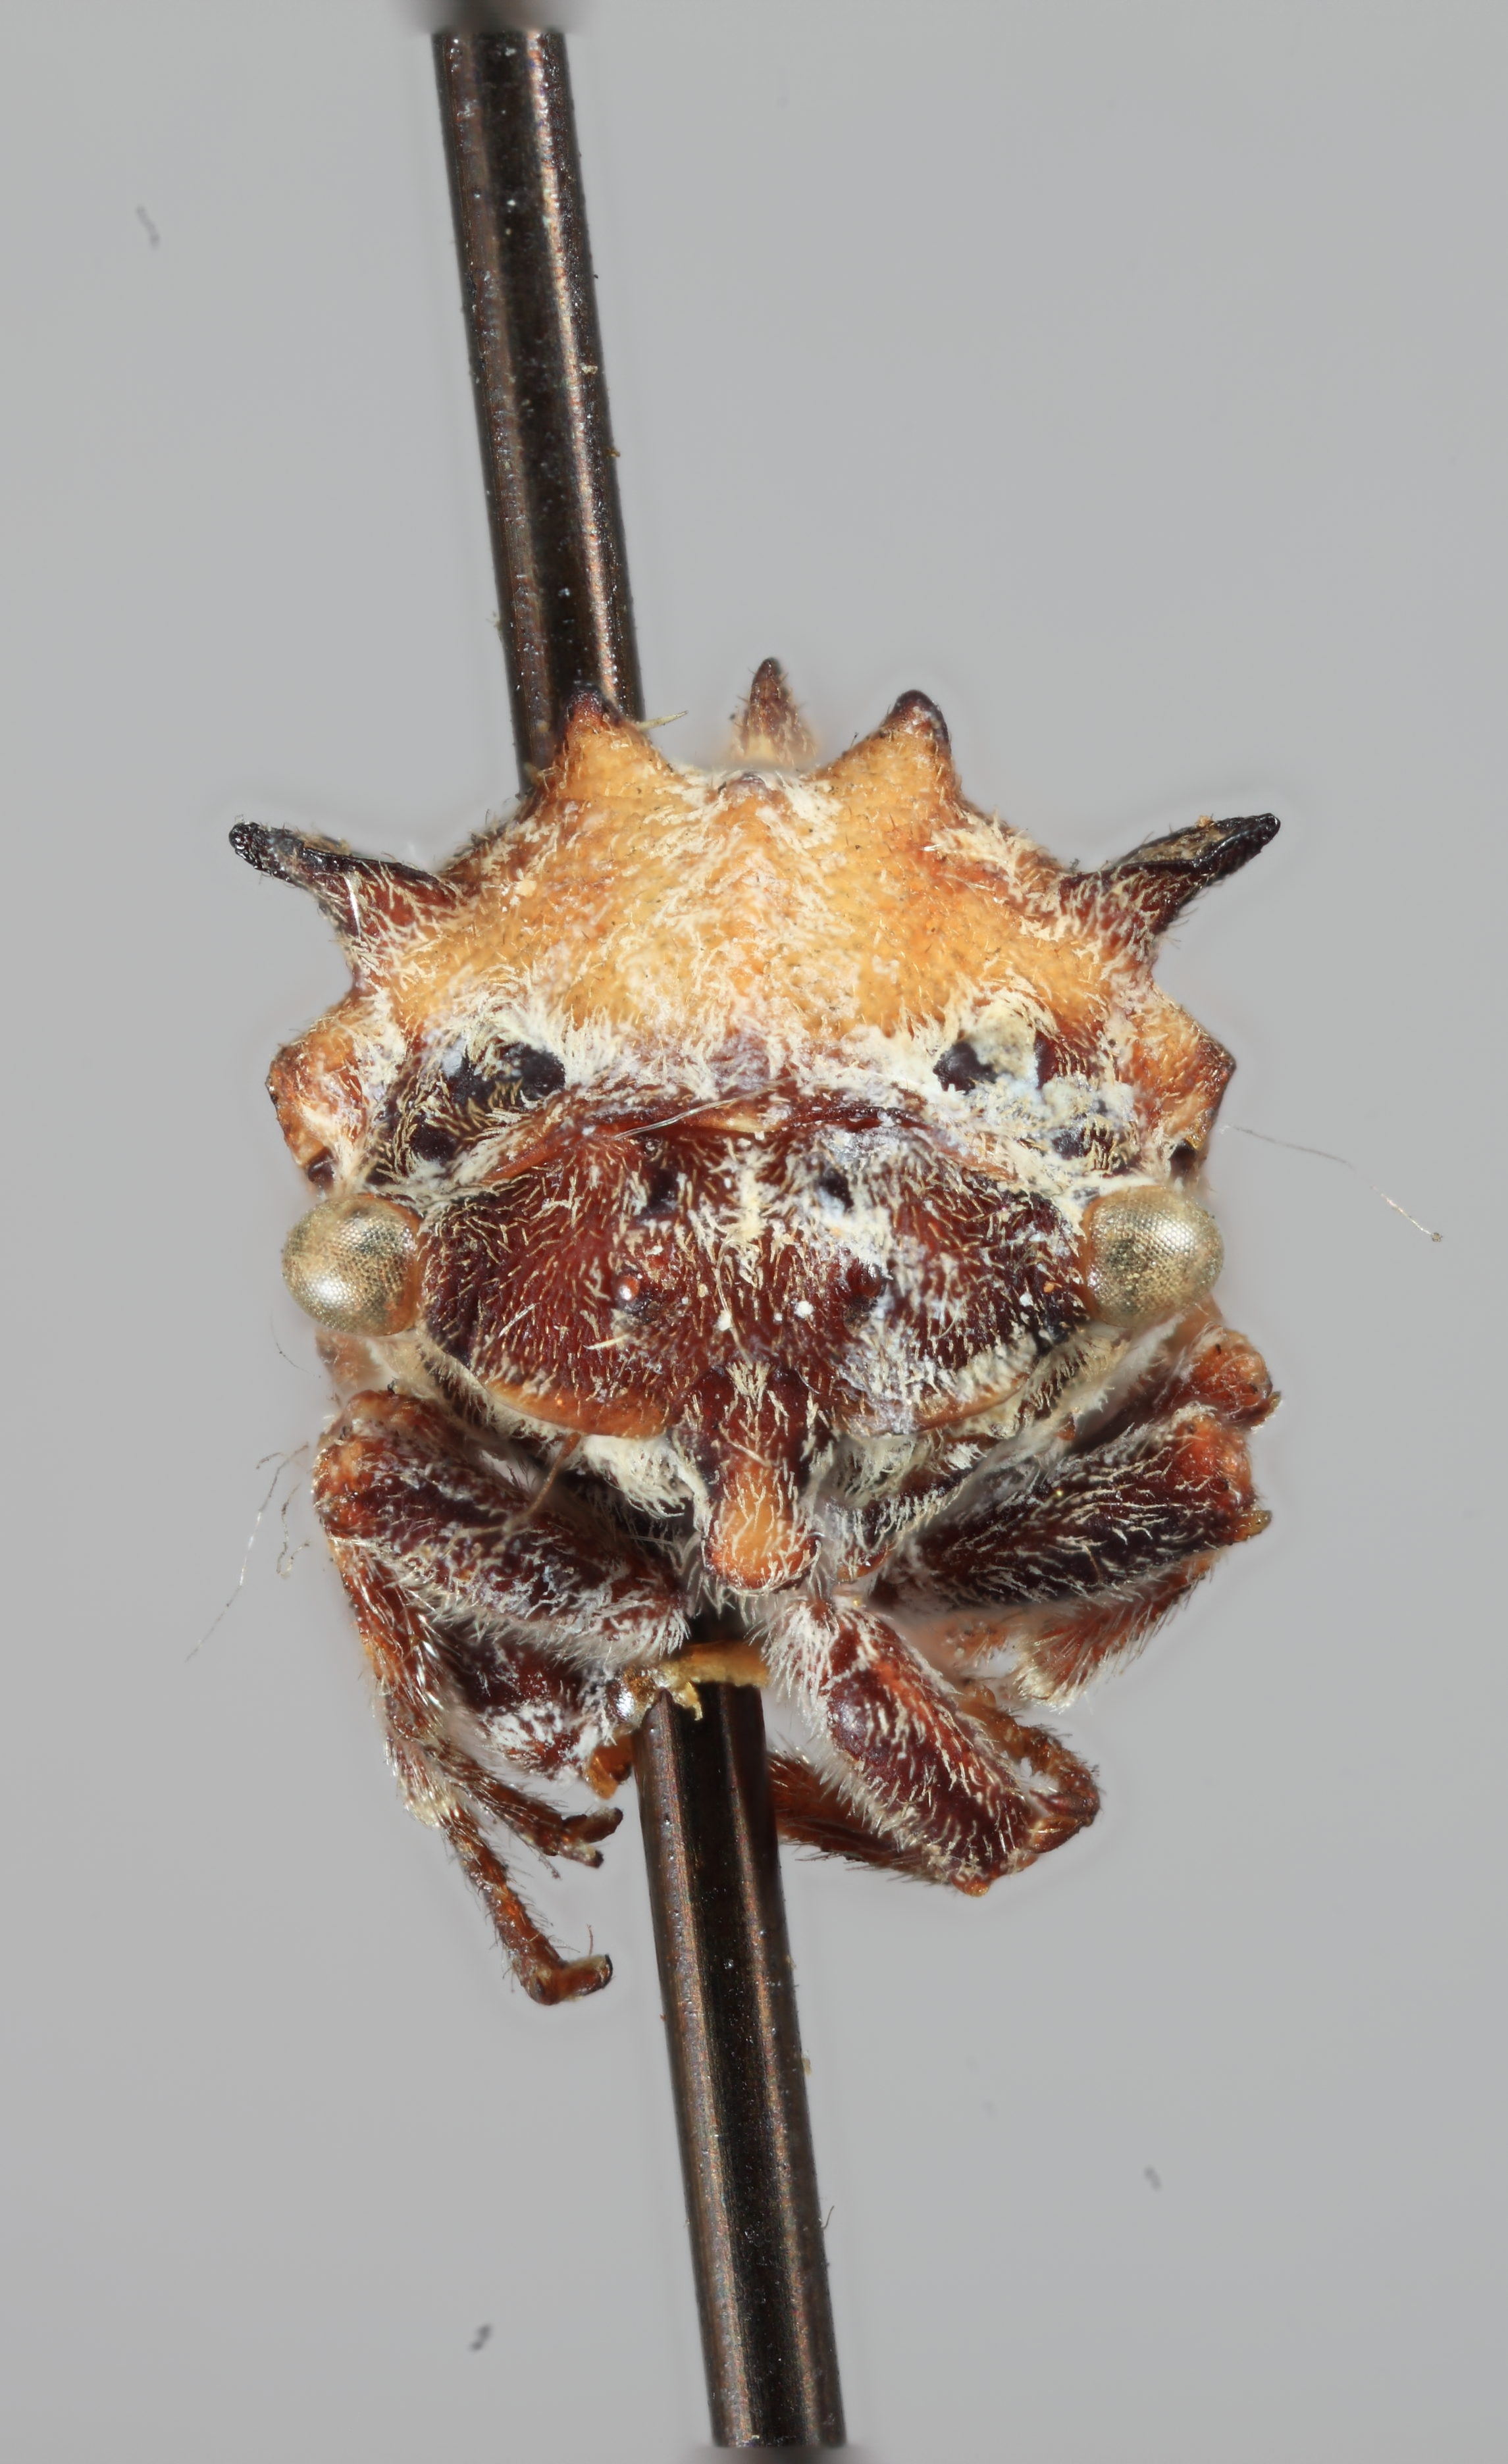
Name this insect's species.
Tylocentrus quadricornis
